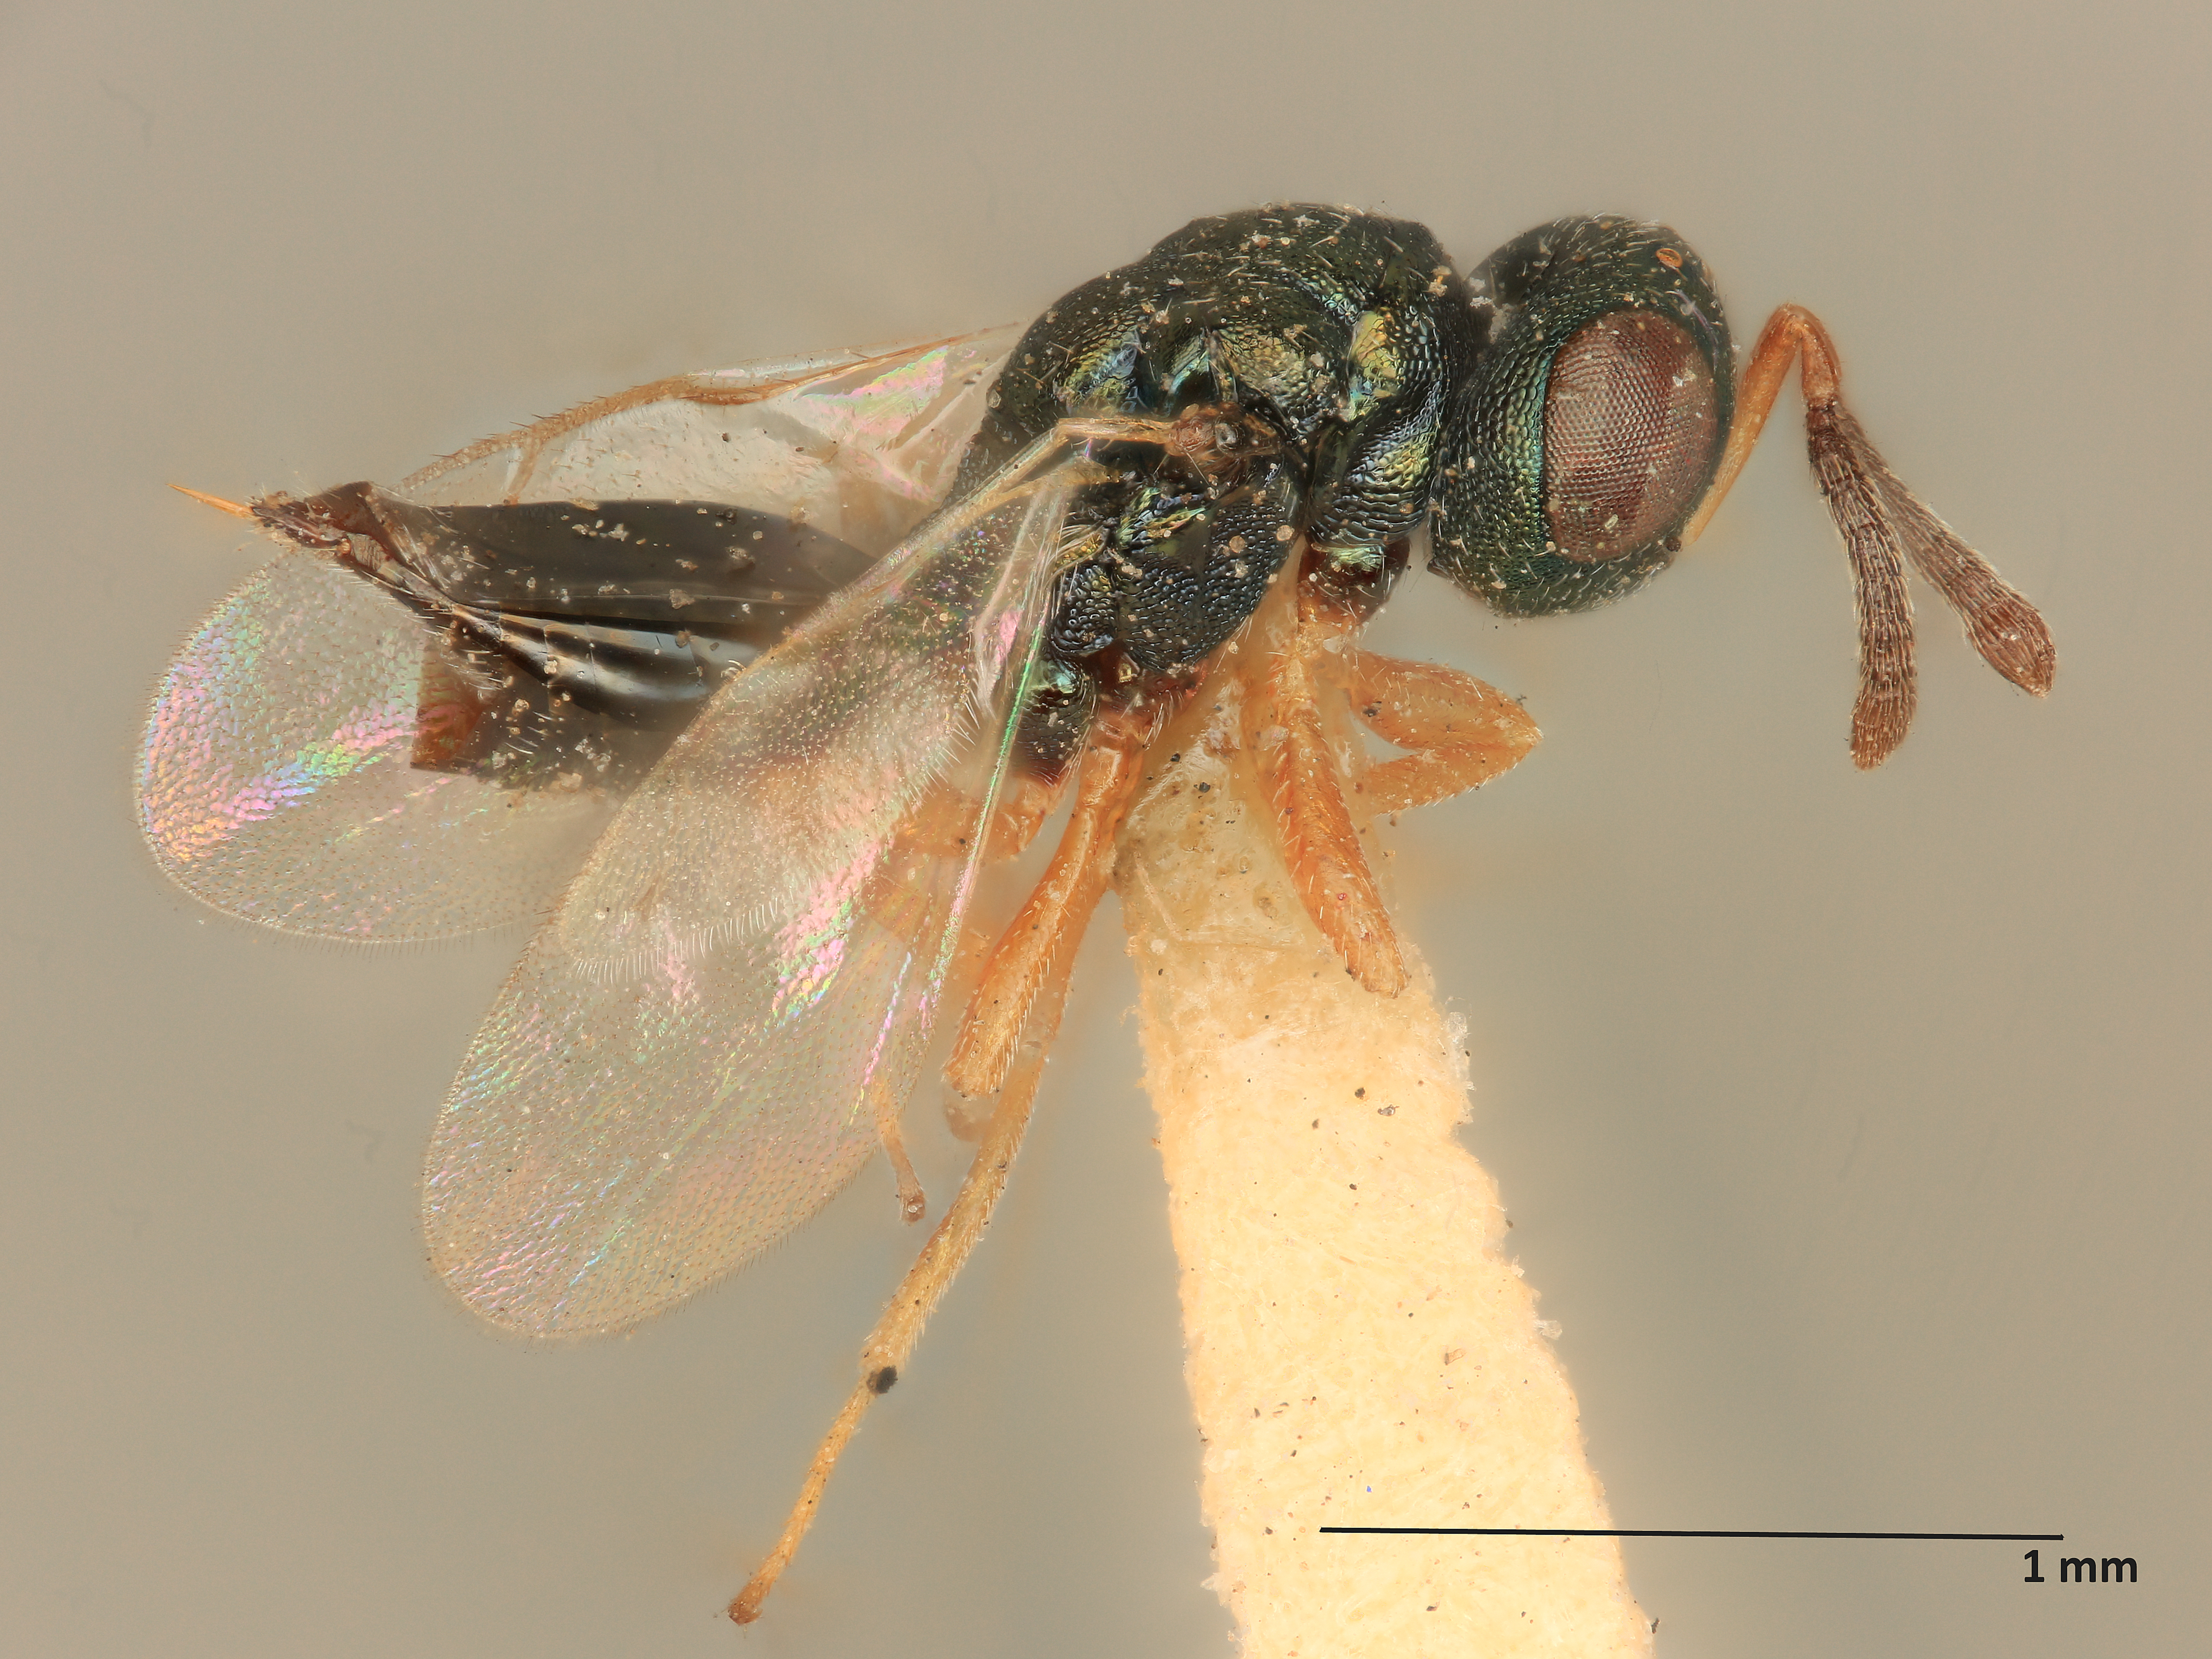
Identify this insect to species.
Eupteromalus sarcophagae
